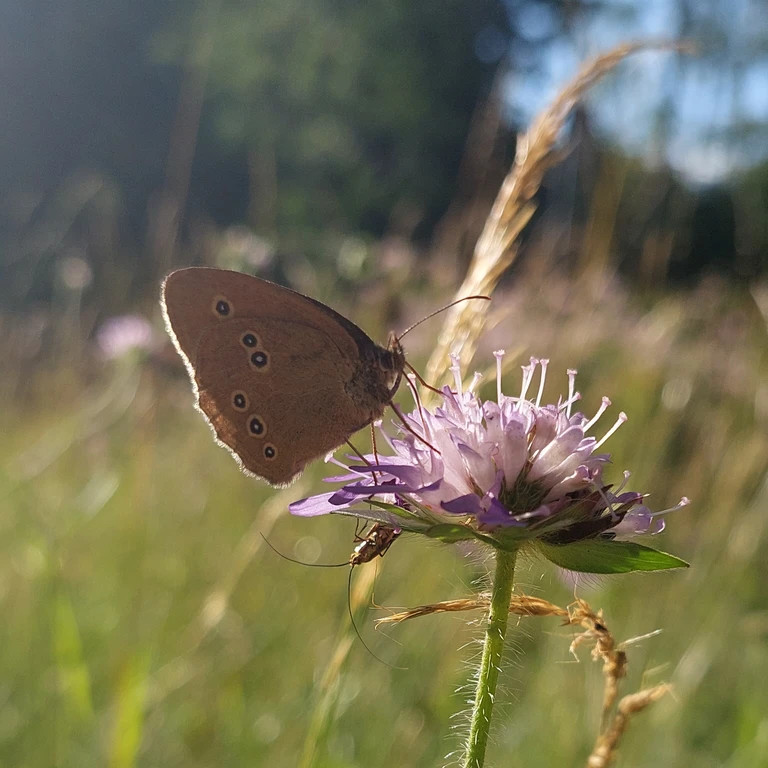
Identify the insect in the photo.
Aphantopus hyperantus
